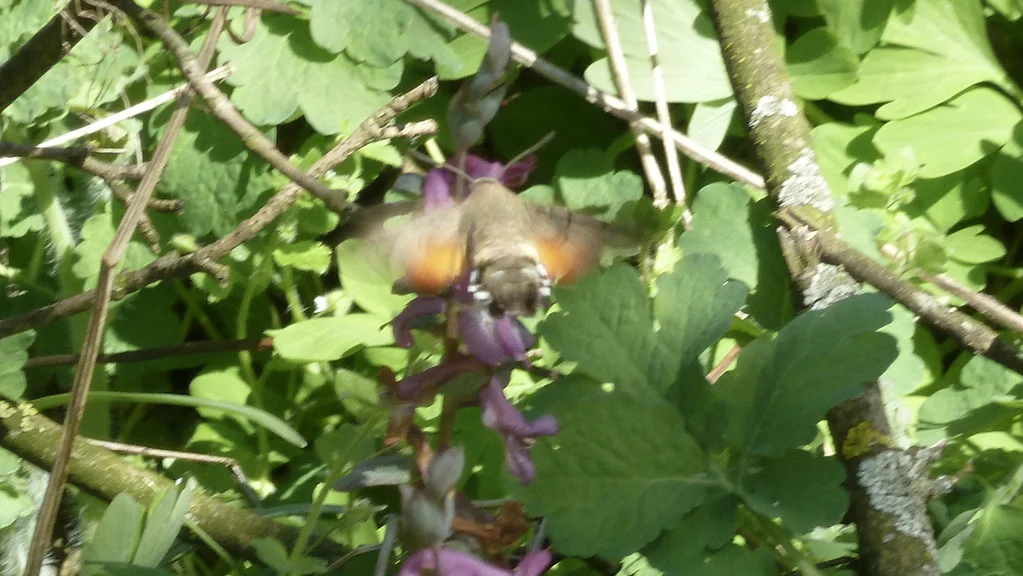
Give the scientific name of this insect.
Macroglossum stellatarum
